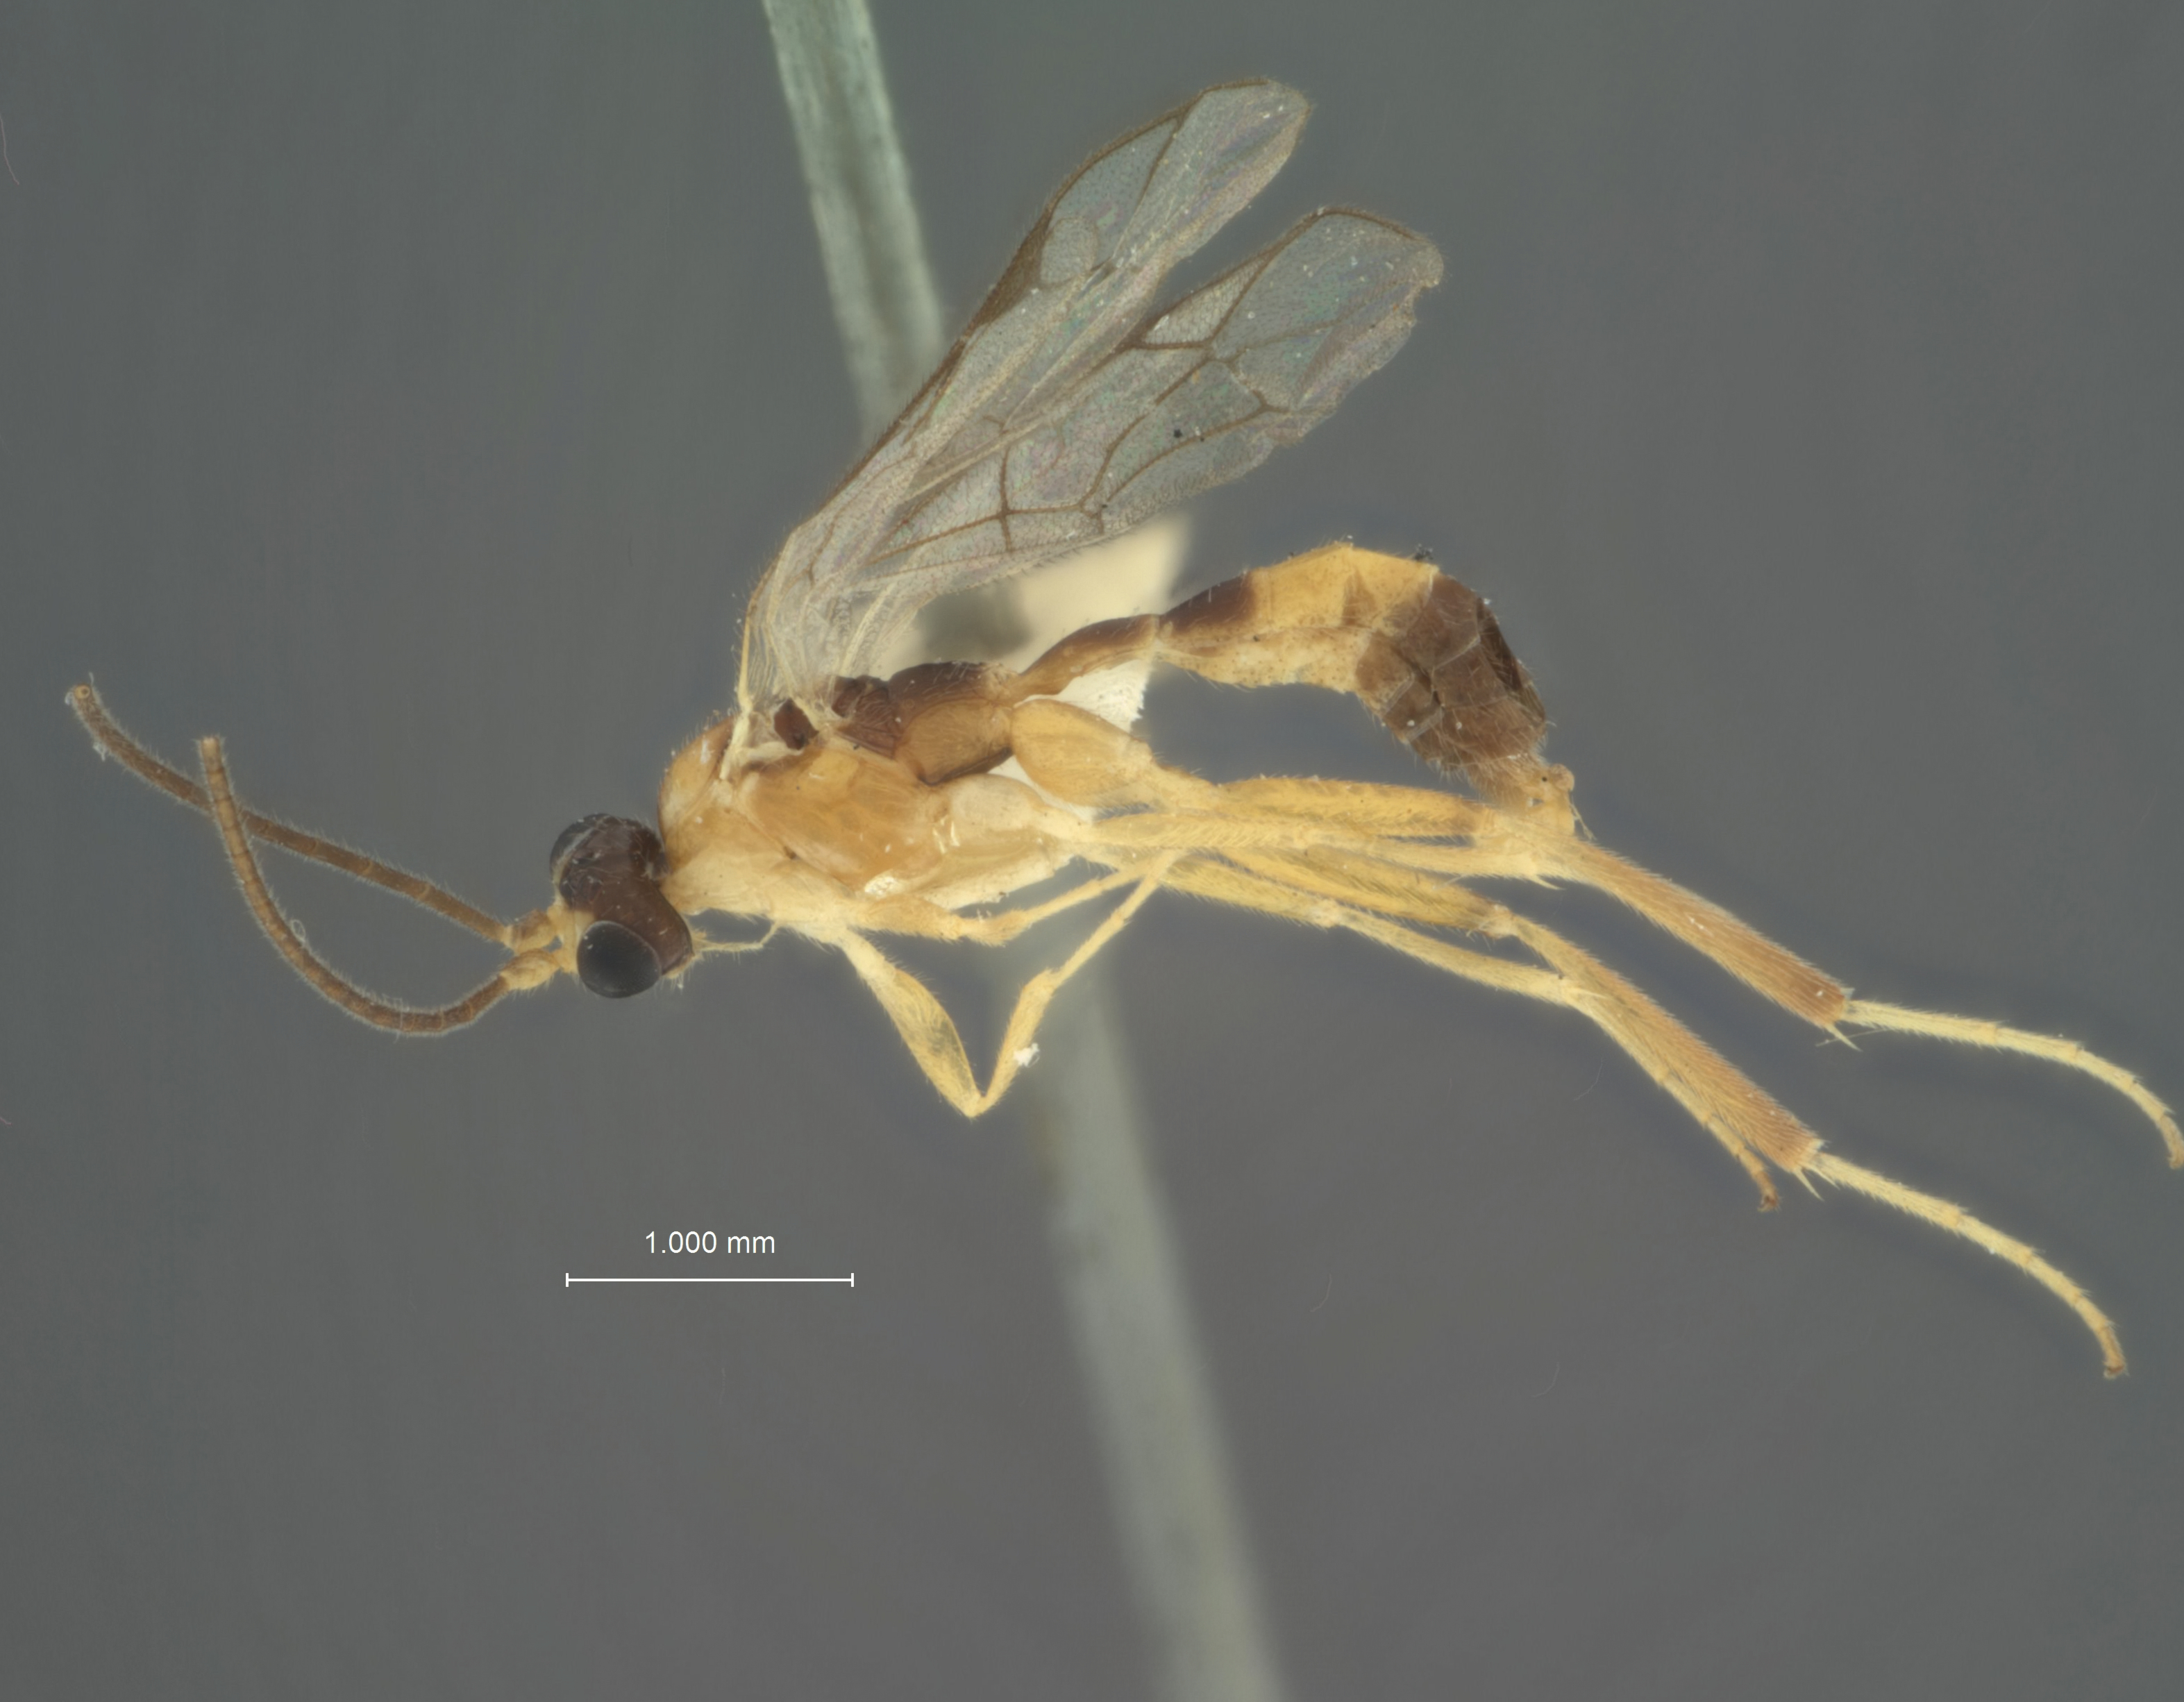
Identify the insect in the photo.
Spanotecnus caseyi
